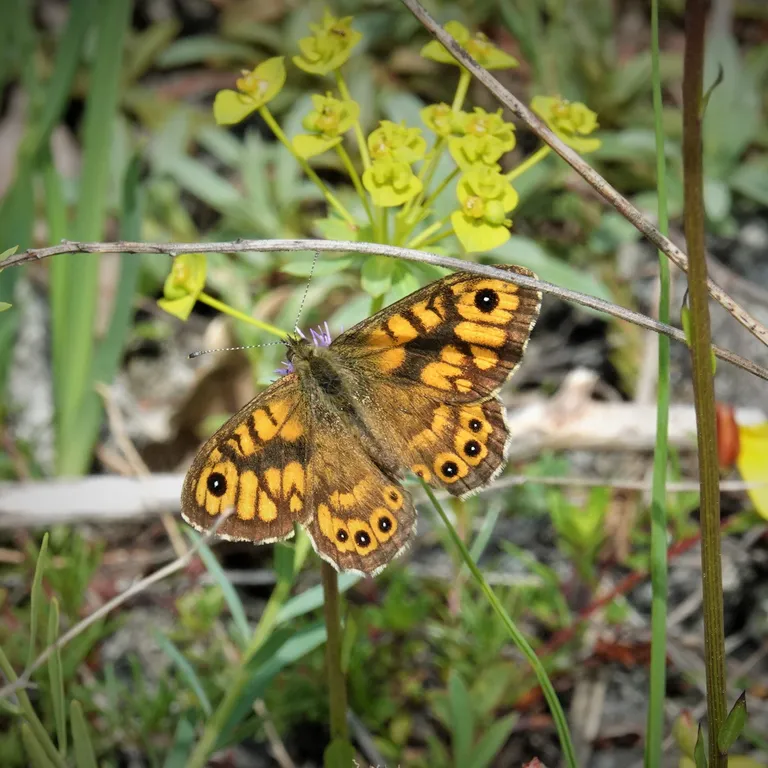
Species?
Lasiommata megera (also Pararge megera)
